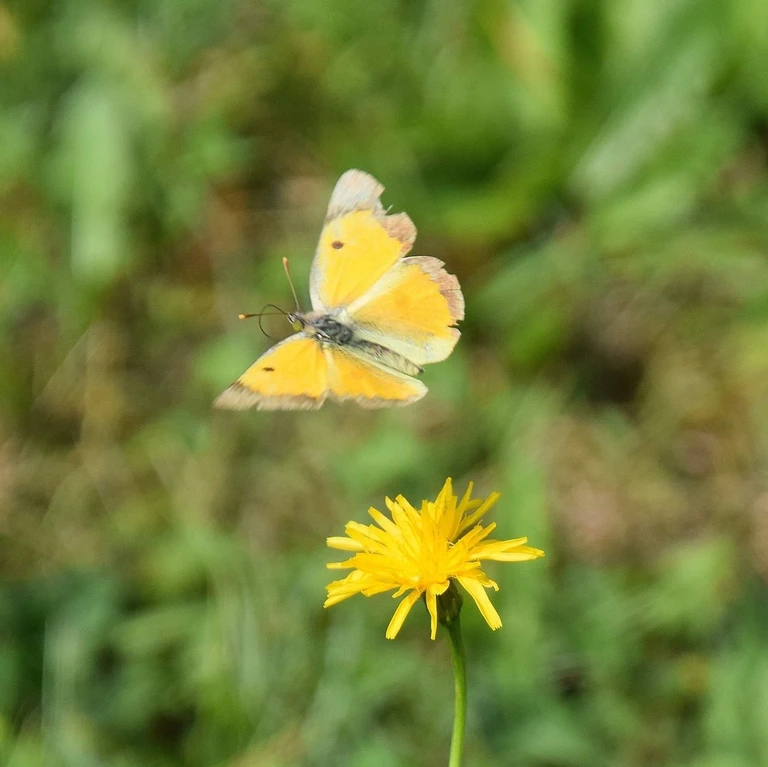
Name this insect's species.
Colias croceus
